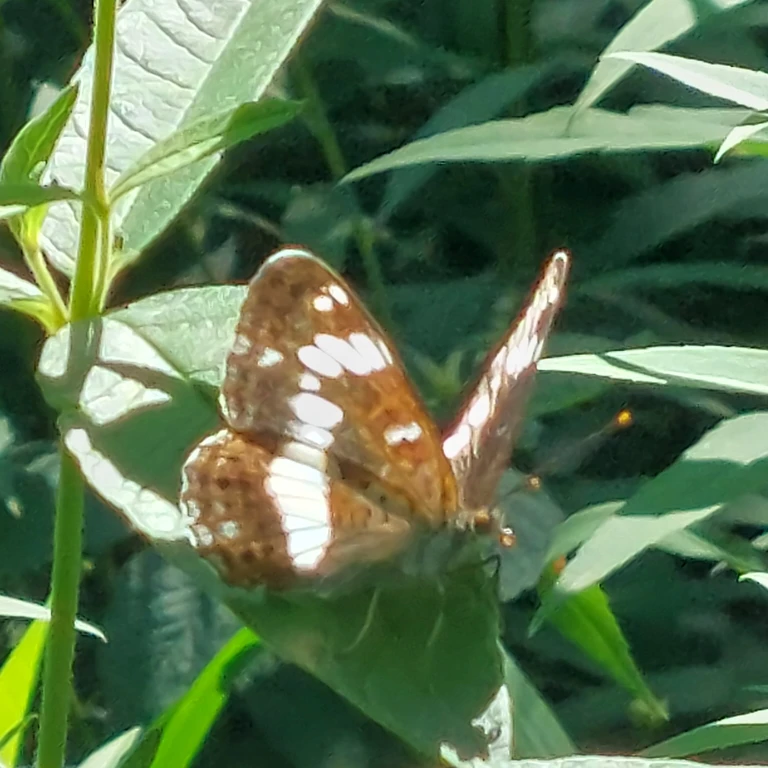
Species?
Limenitis camilla (also Ladoga camilla)
